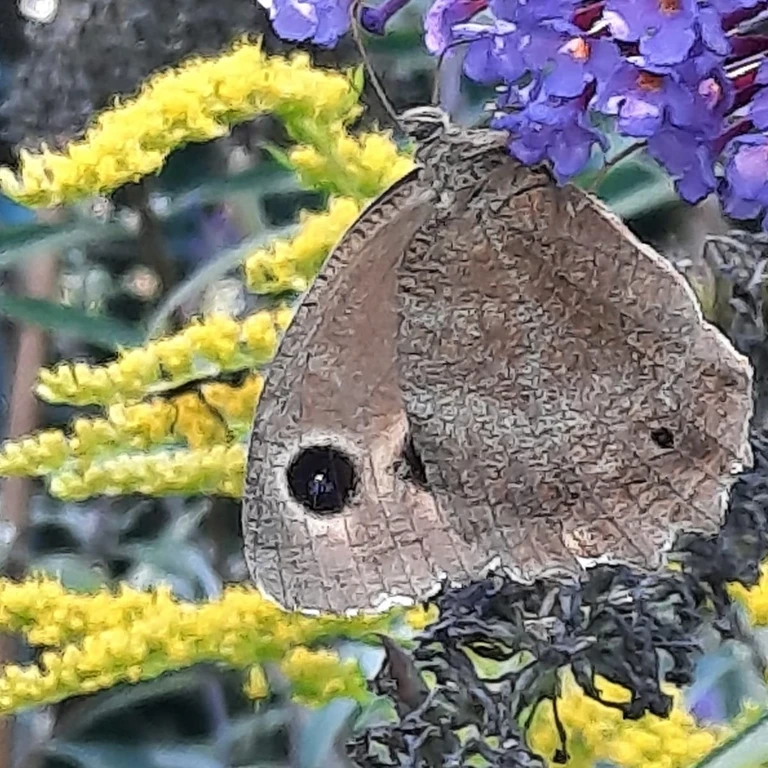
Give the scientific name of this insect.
Minois dryas
